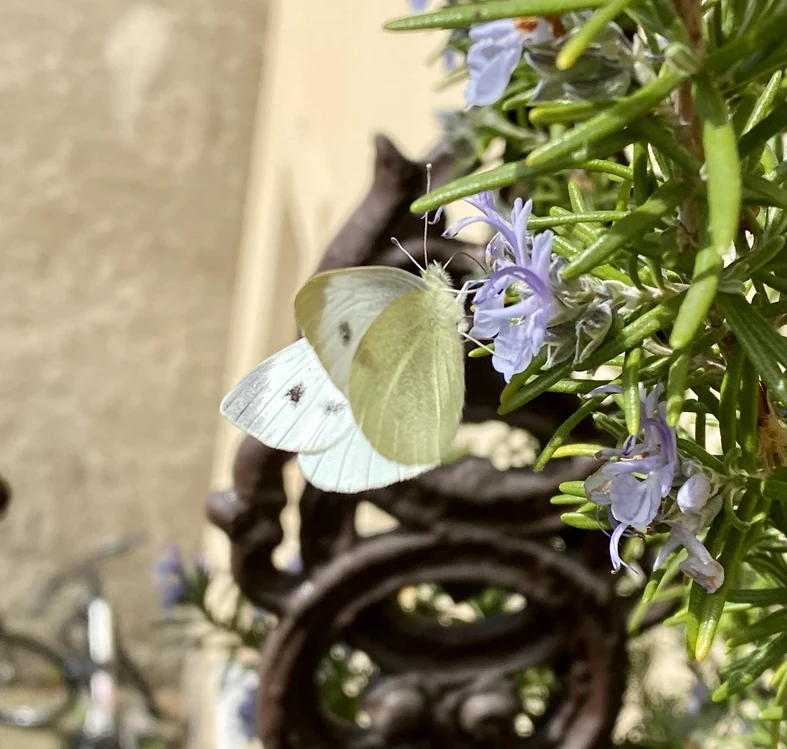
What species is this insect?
Pieris mannii
